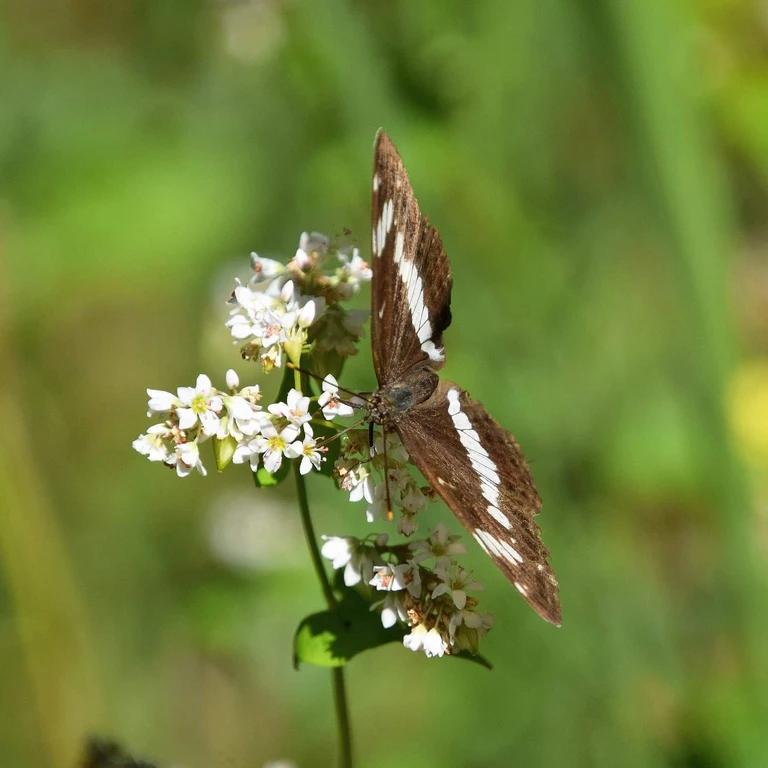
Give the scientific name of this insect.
Limenitis camilla (also Ladoga camilla)
